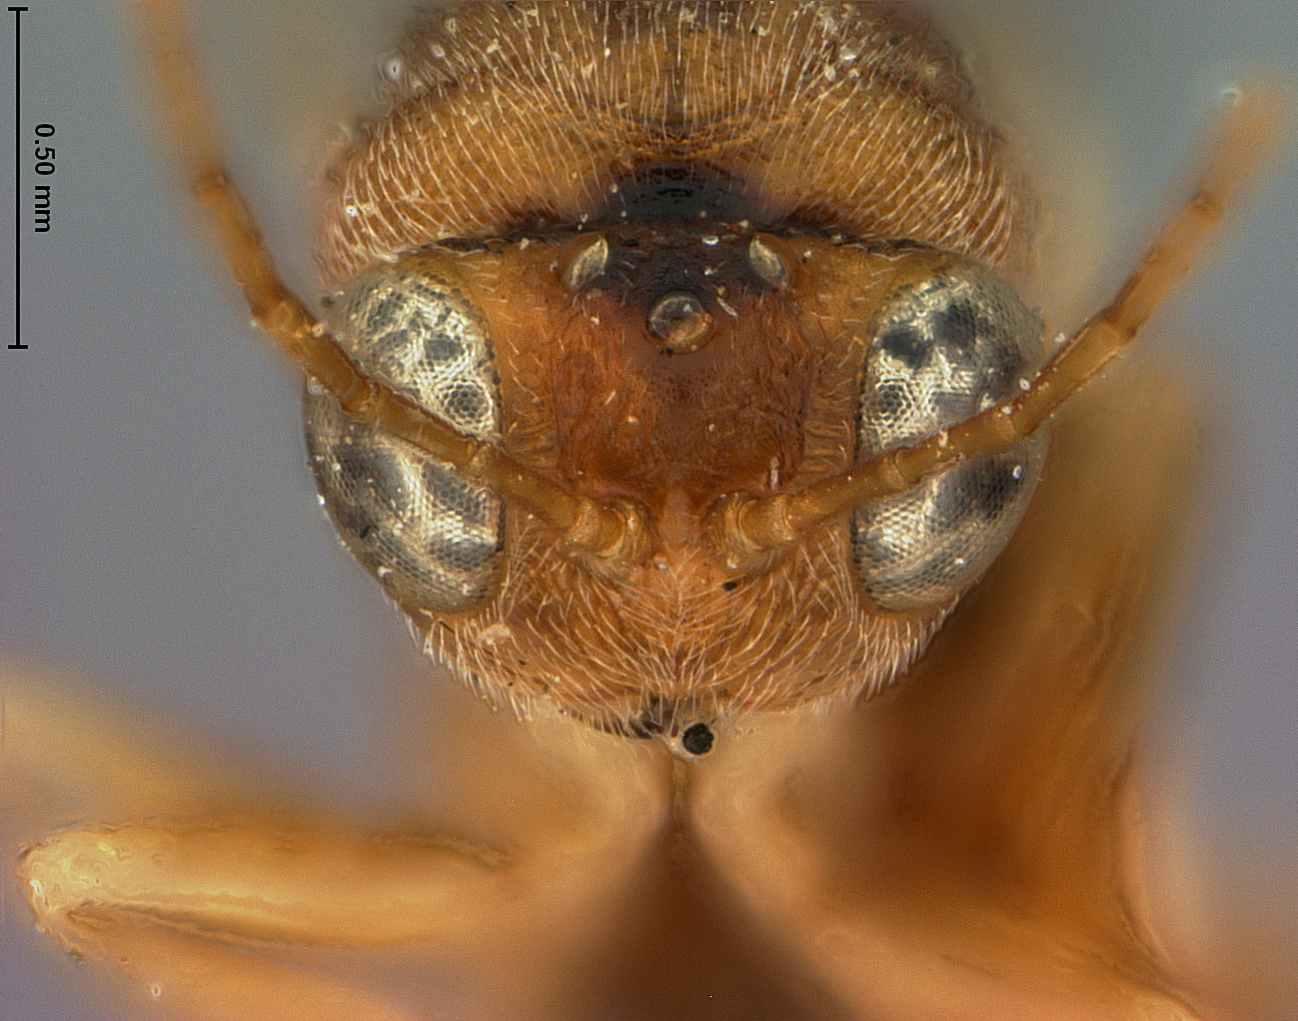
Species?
Synergus garryana
